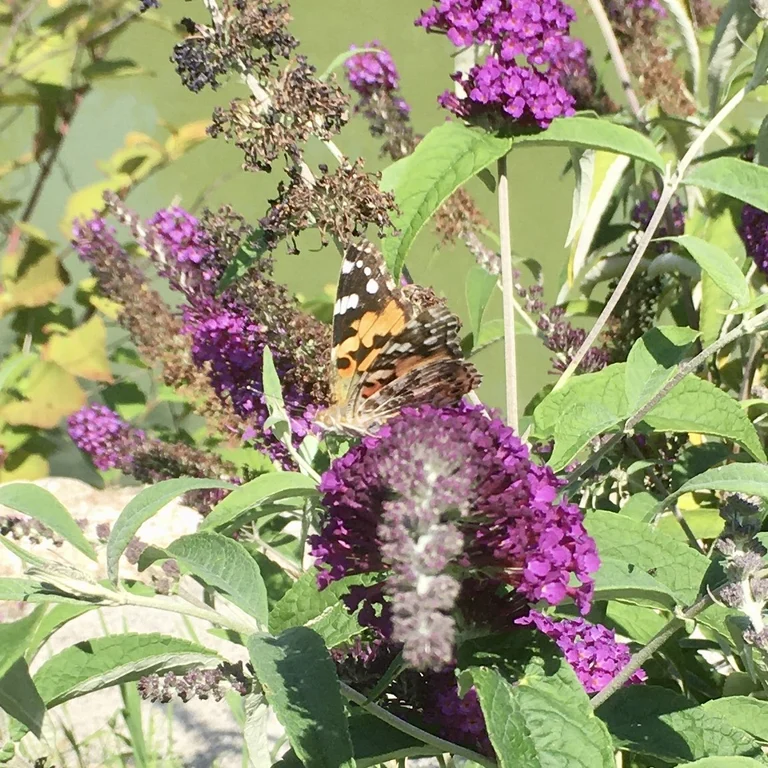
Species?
Vanessa cardui
